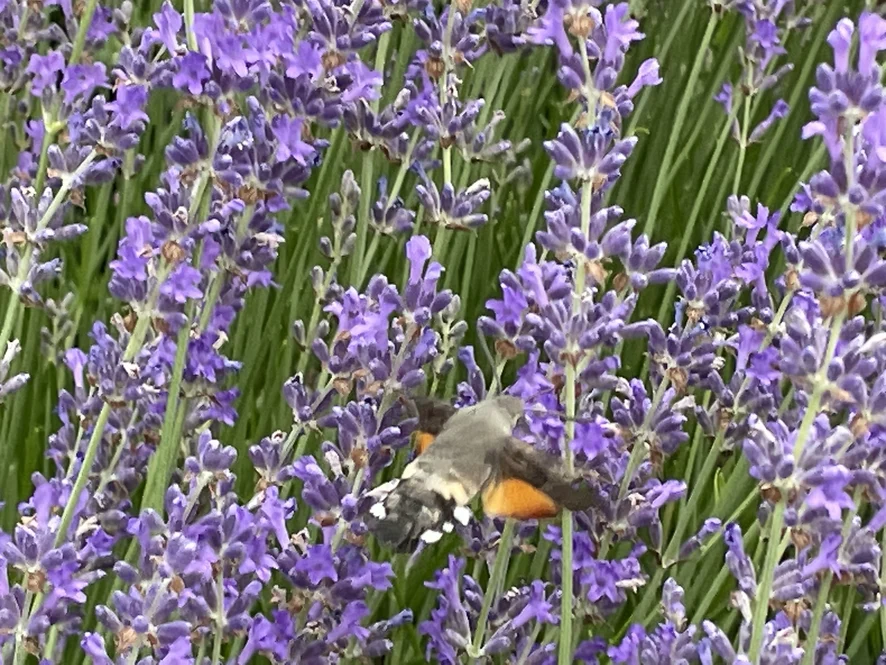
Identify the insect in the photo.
Macroglossum stellatarum
